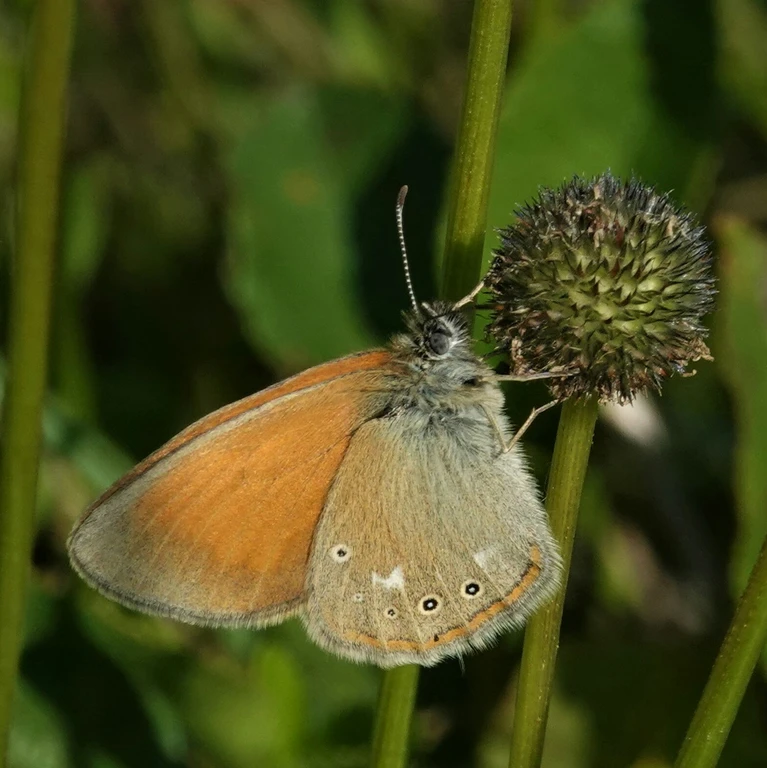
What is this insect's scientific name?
Coenonympha glycerion (also Coenonympha iphis)
